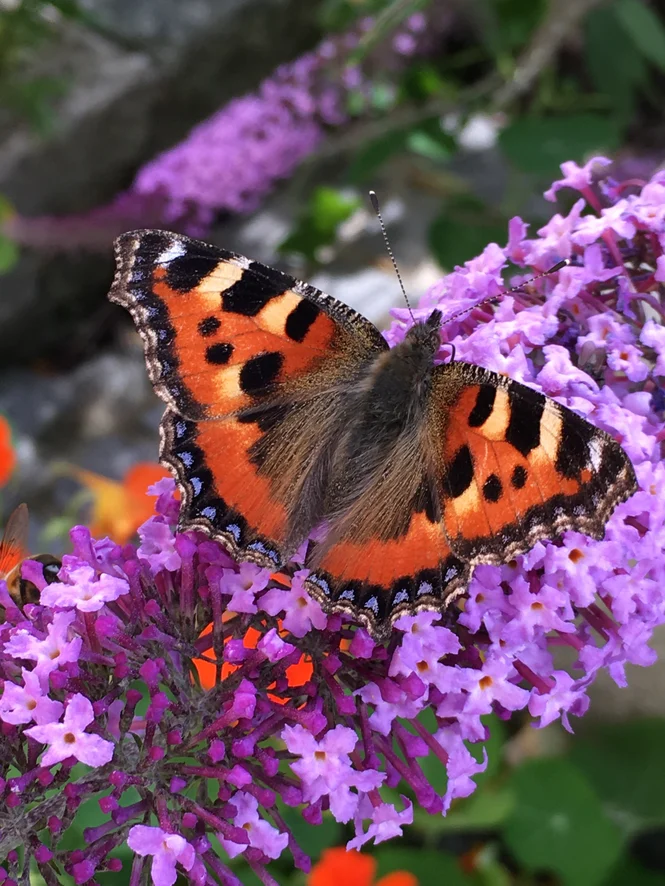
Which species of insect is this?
Aglais urticae
